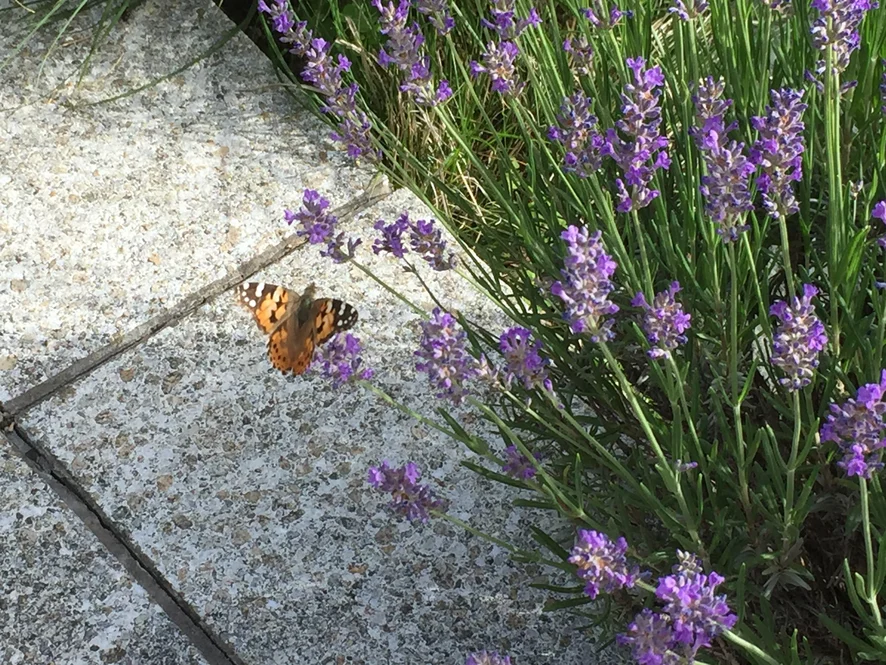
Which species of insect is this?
Vanessa cardui
